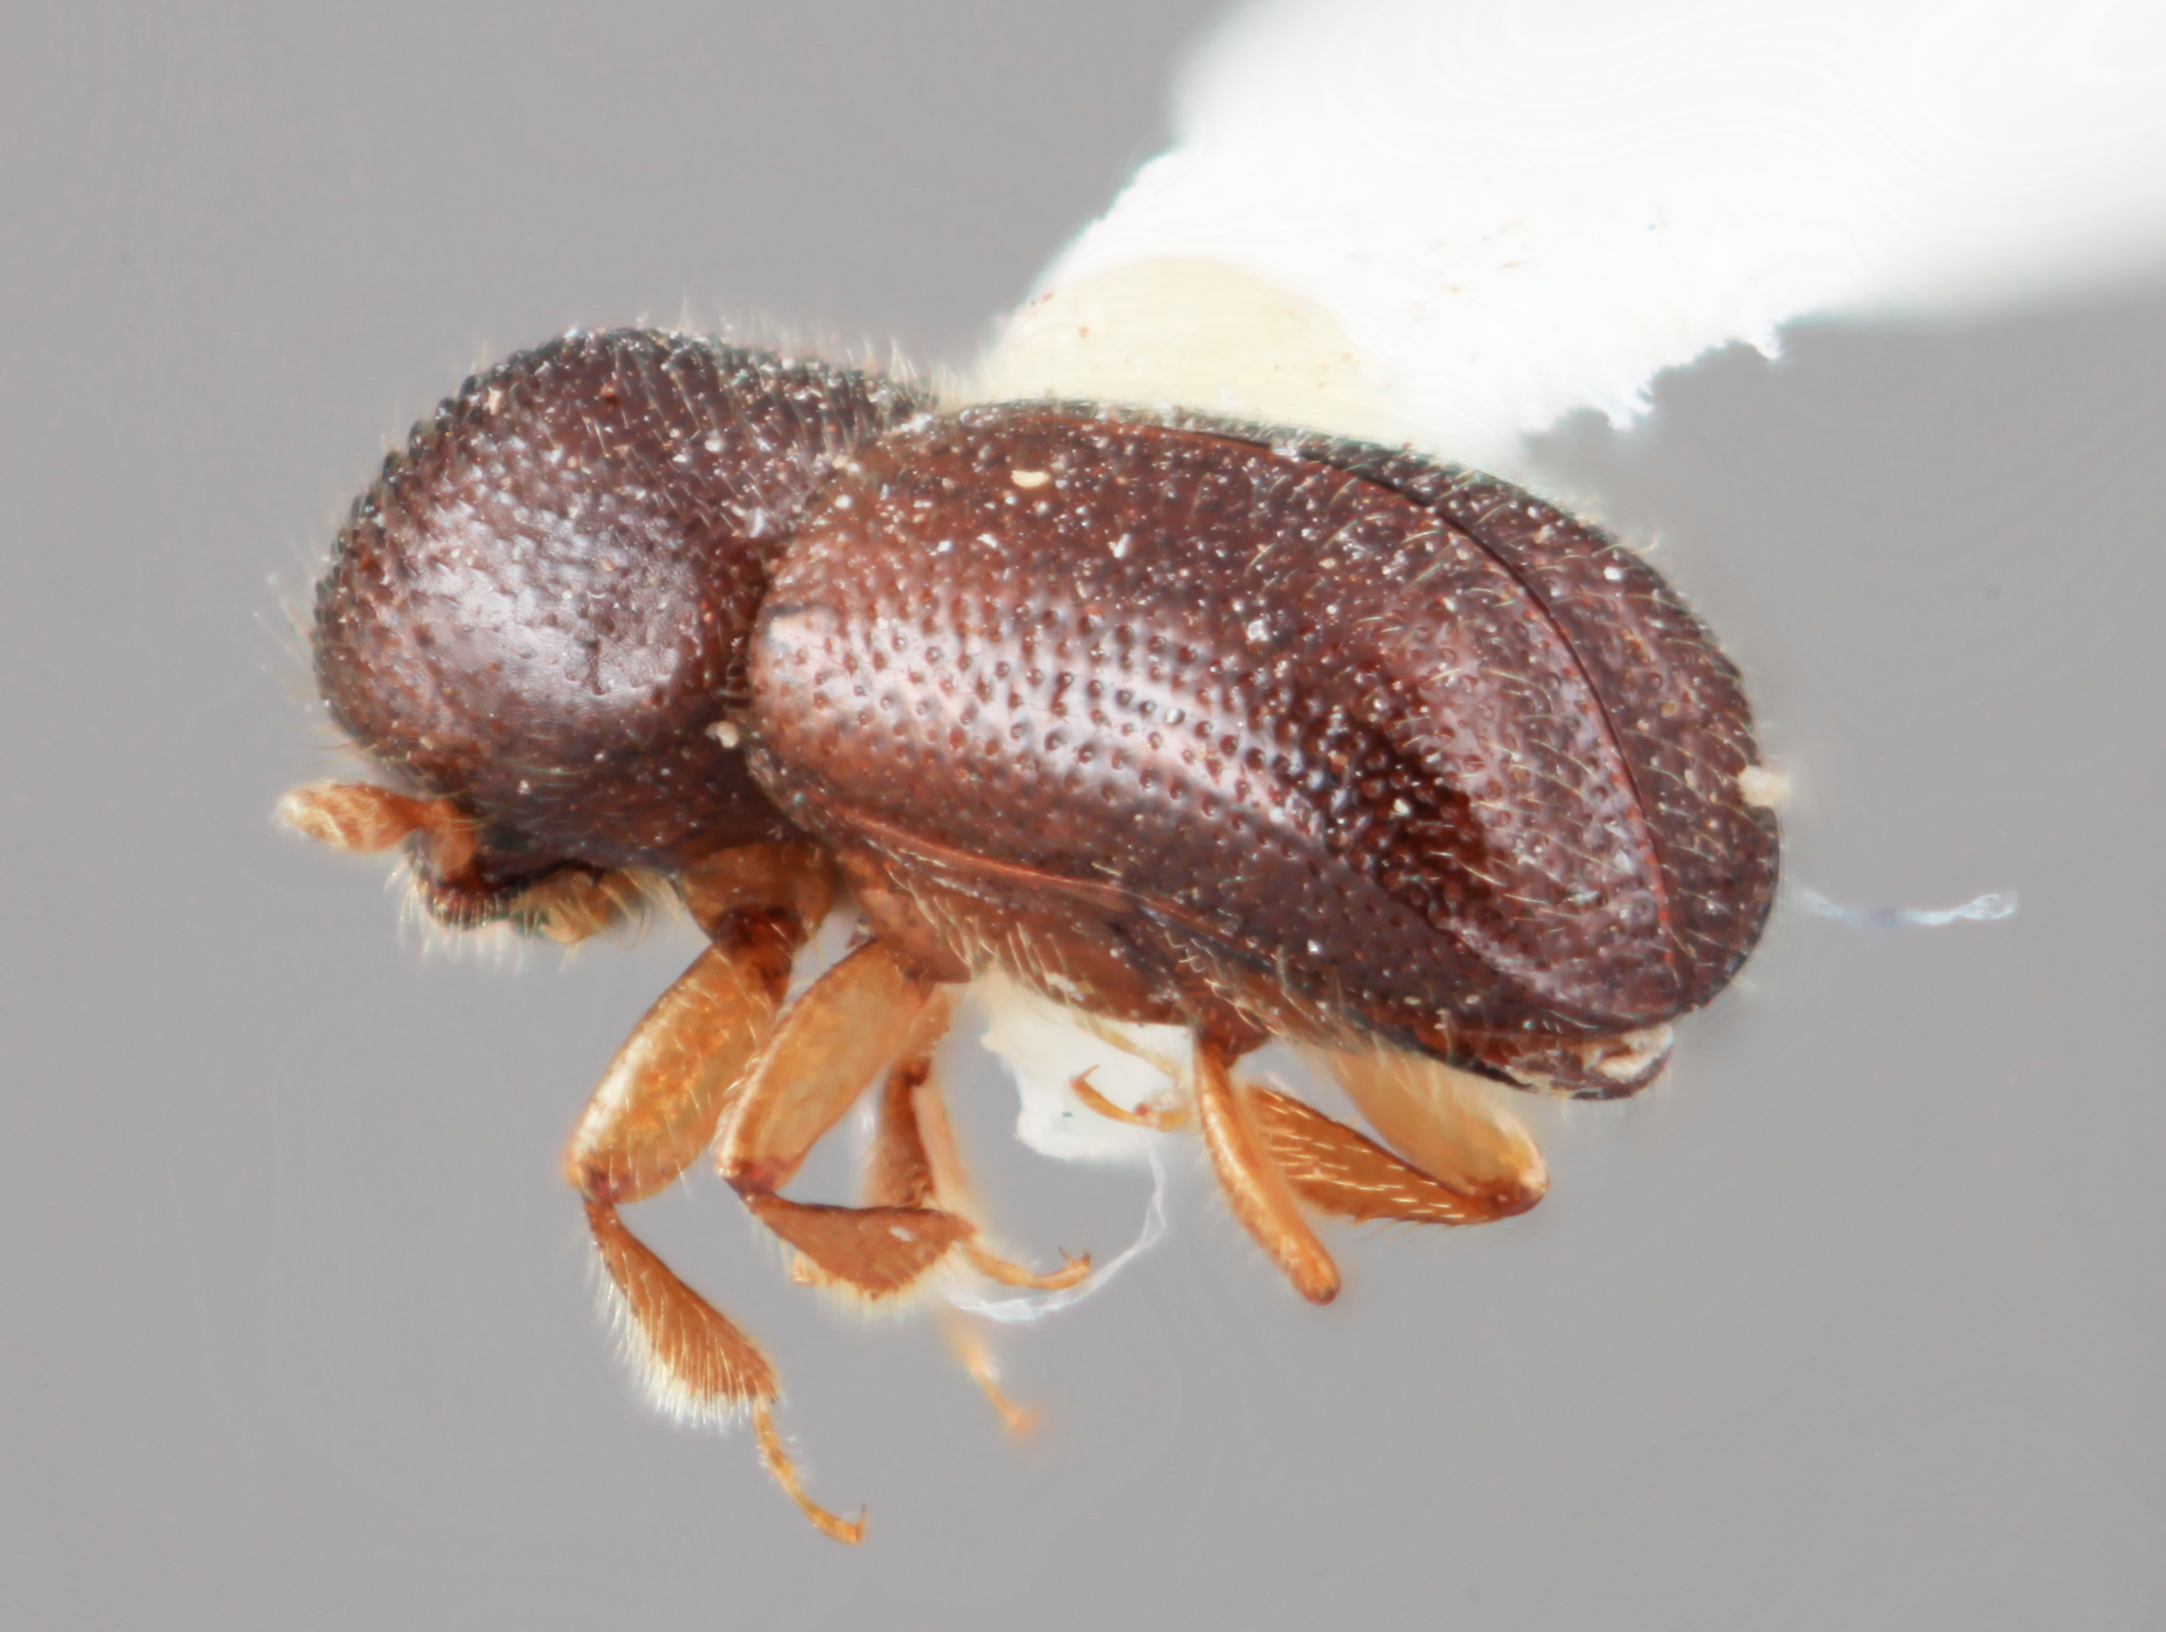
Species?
Xyleborus devexus
